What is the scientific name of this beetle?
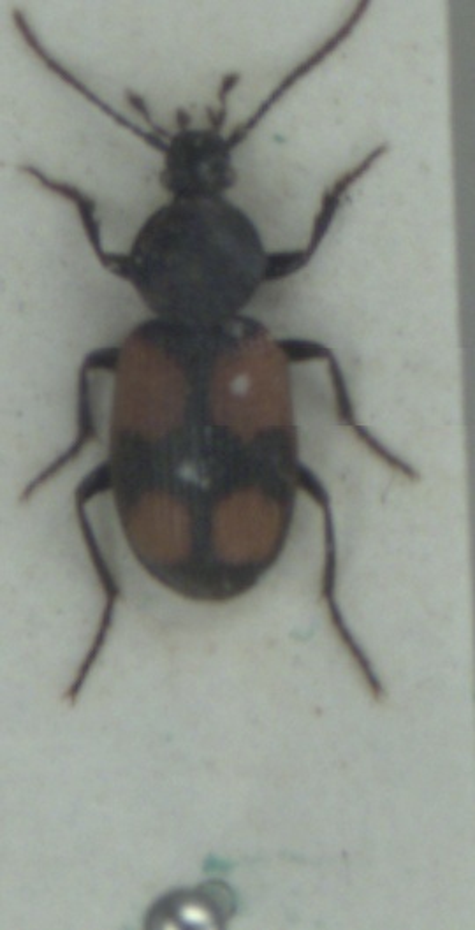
Panagaeus bipustulatus
